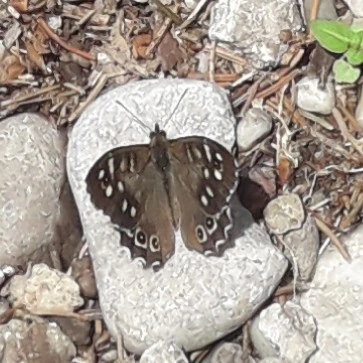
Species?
Pararge aegeria
